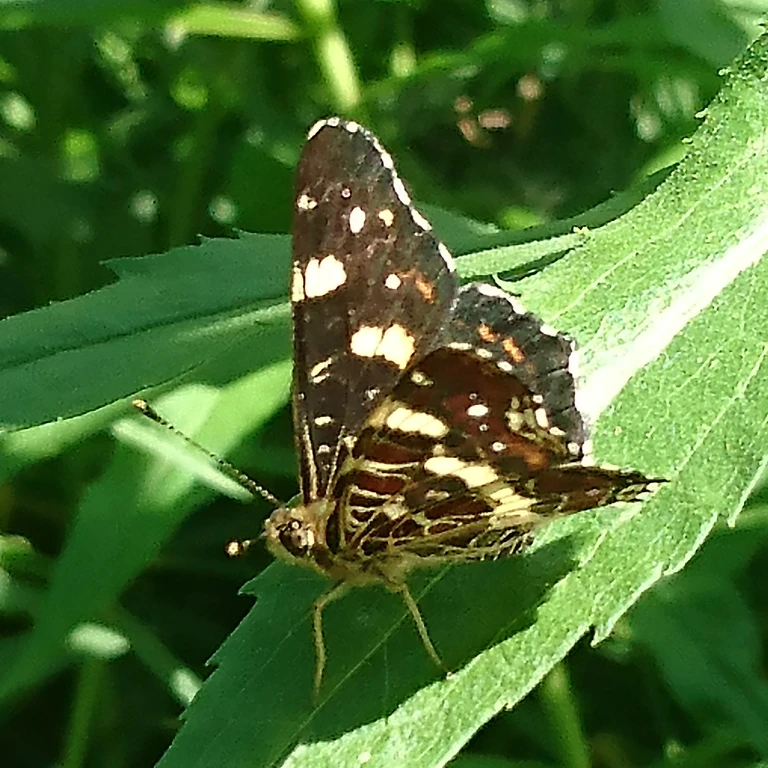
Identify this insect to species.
Araschnia levana
